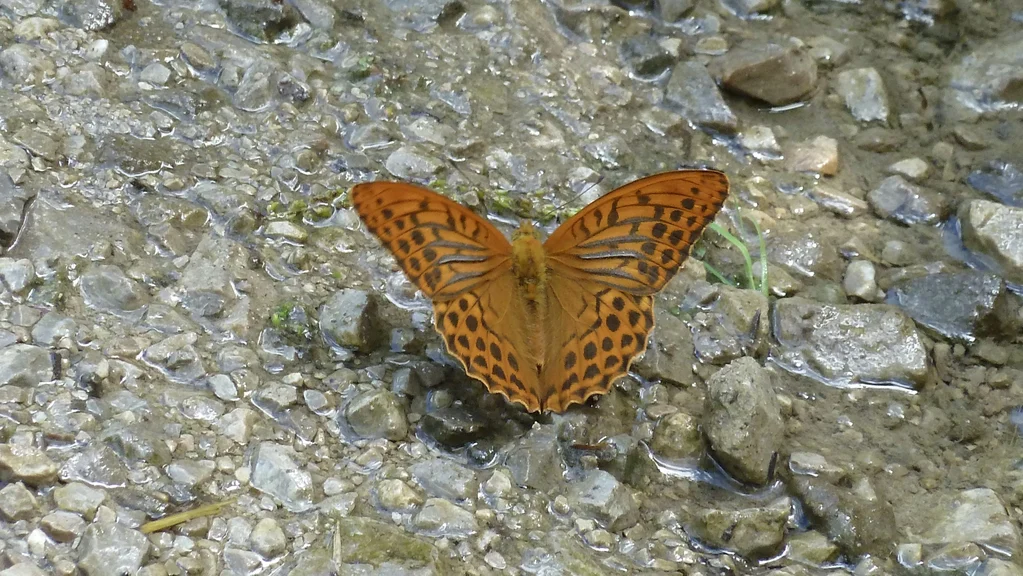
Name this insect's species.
Argynnis paphia
